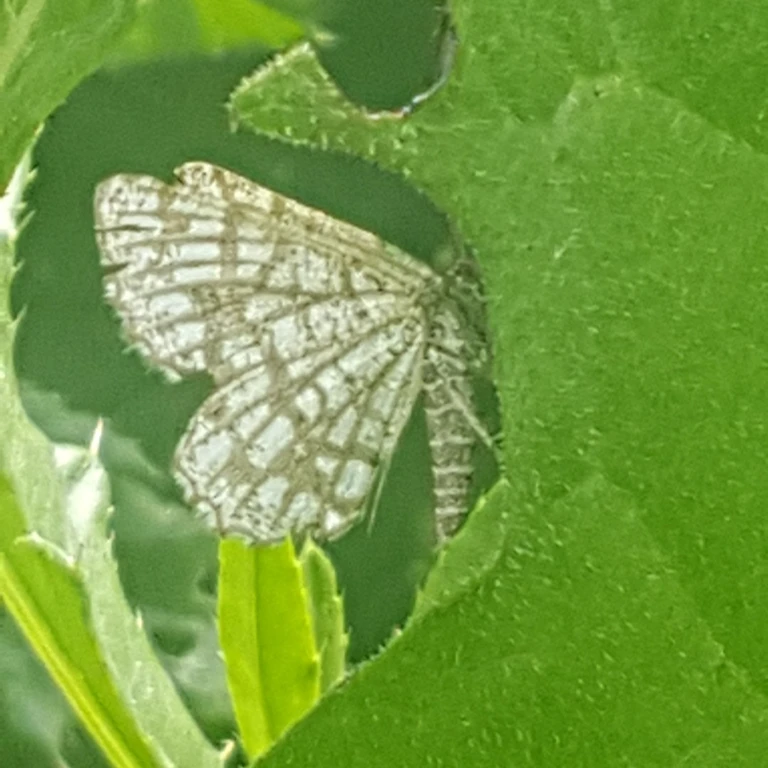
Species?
Chiasmia clathrata
